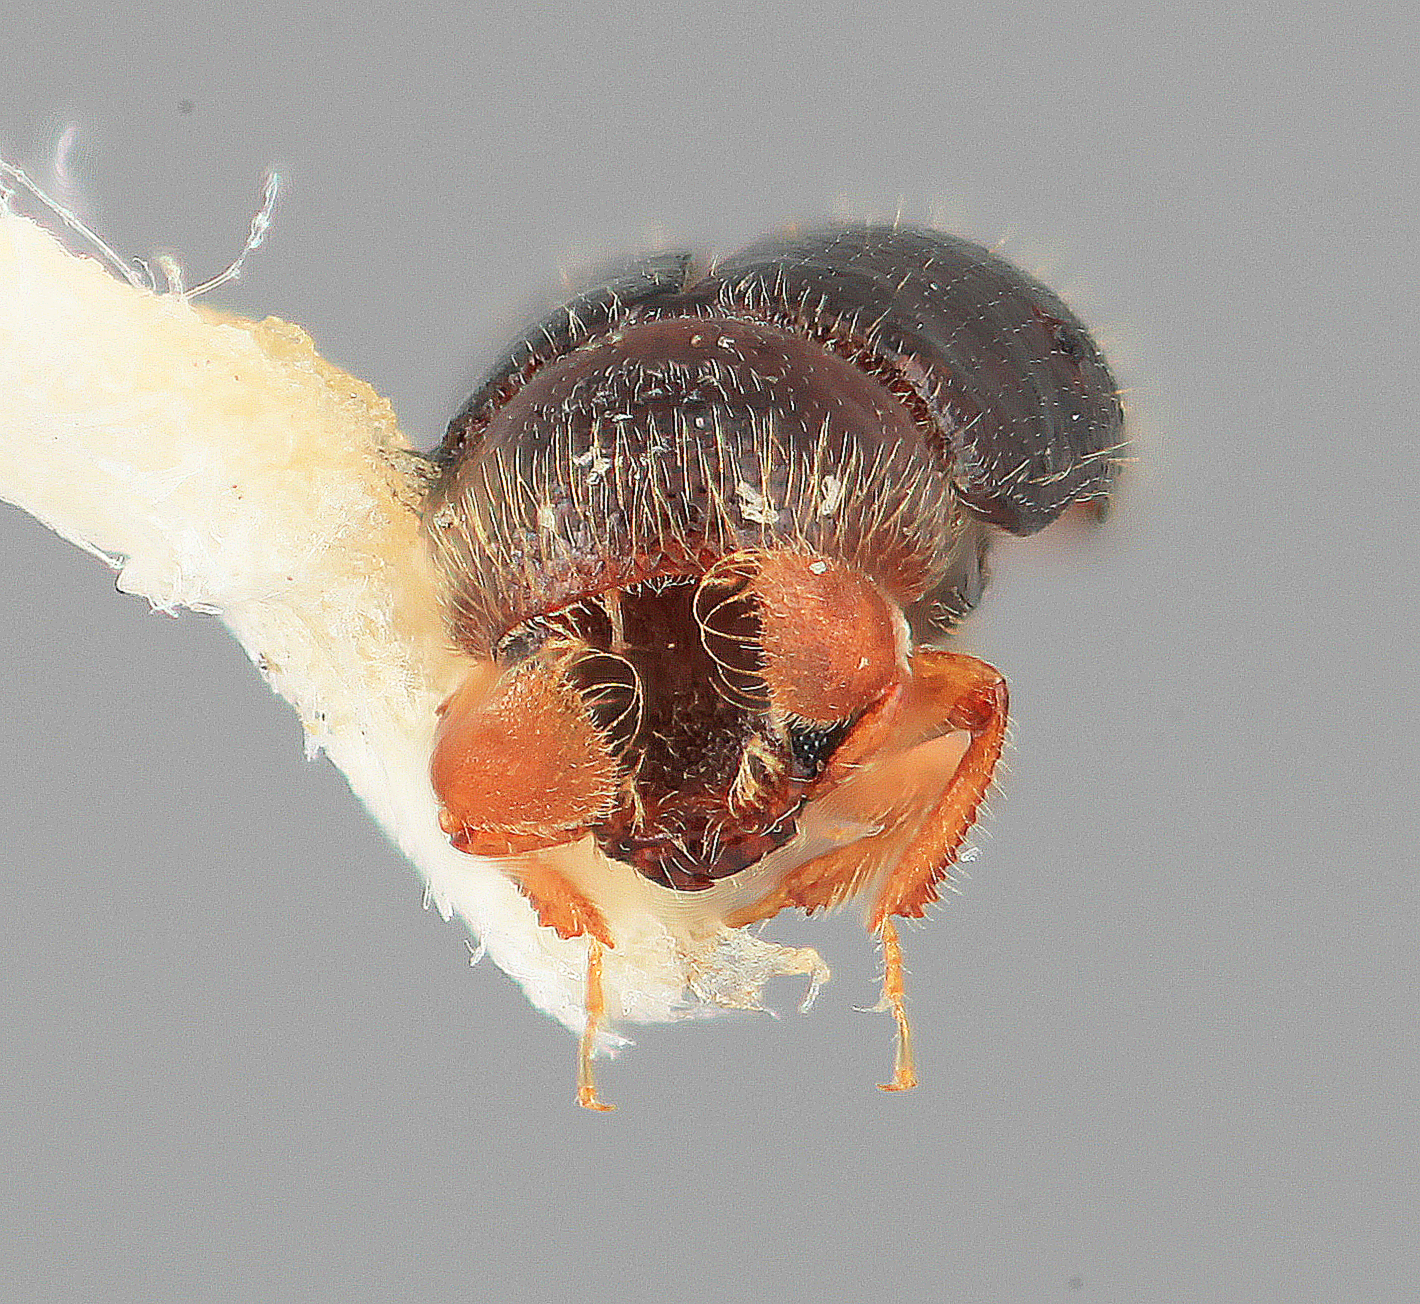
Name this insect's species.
Corthyloxiphus apicalis
